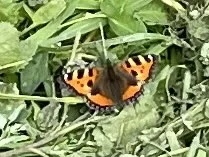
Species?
Aglais urticae
